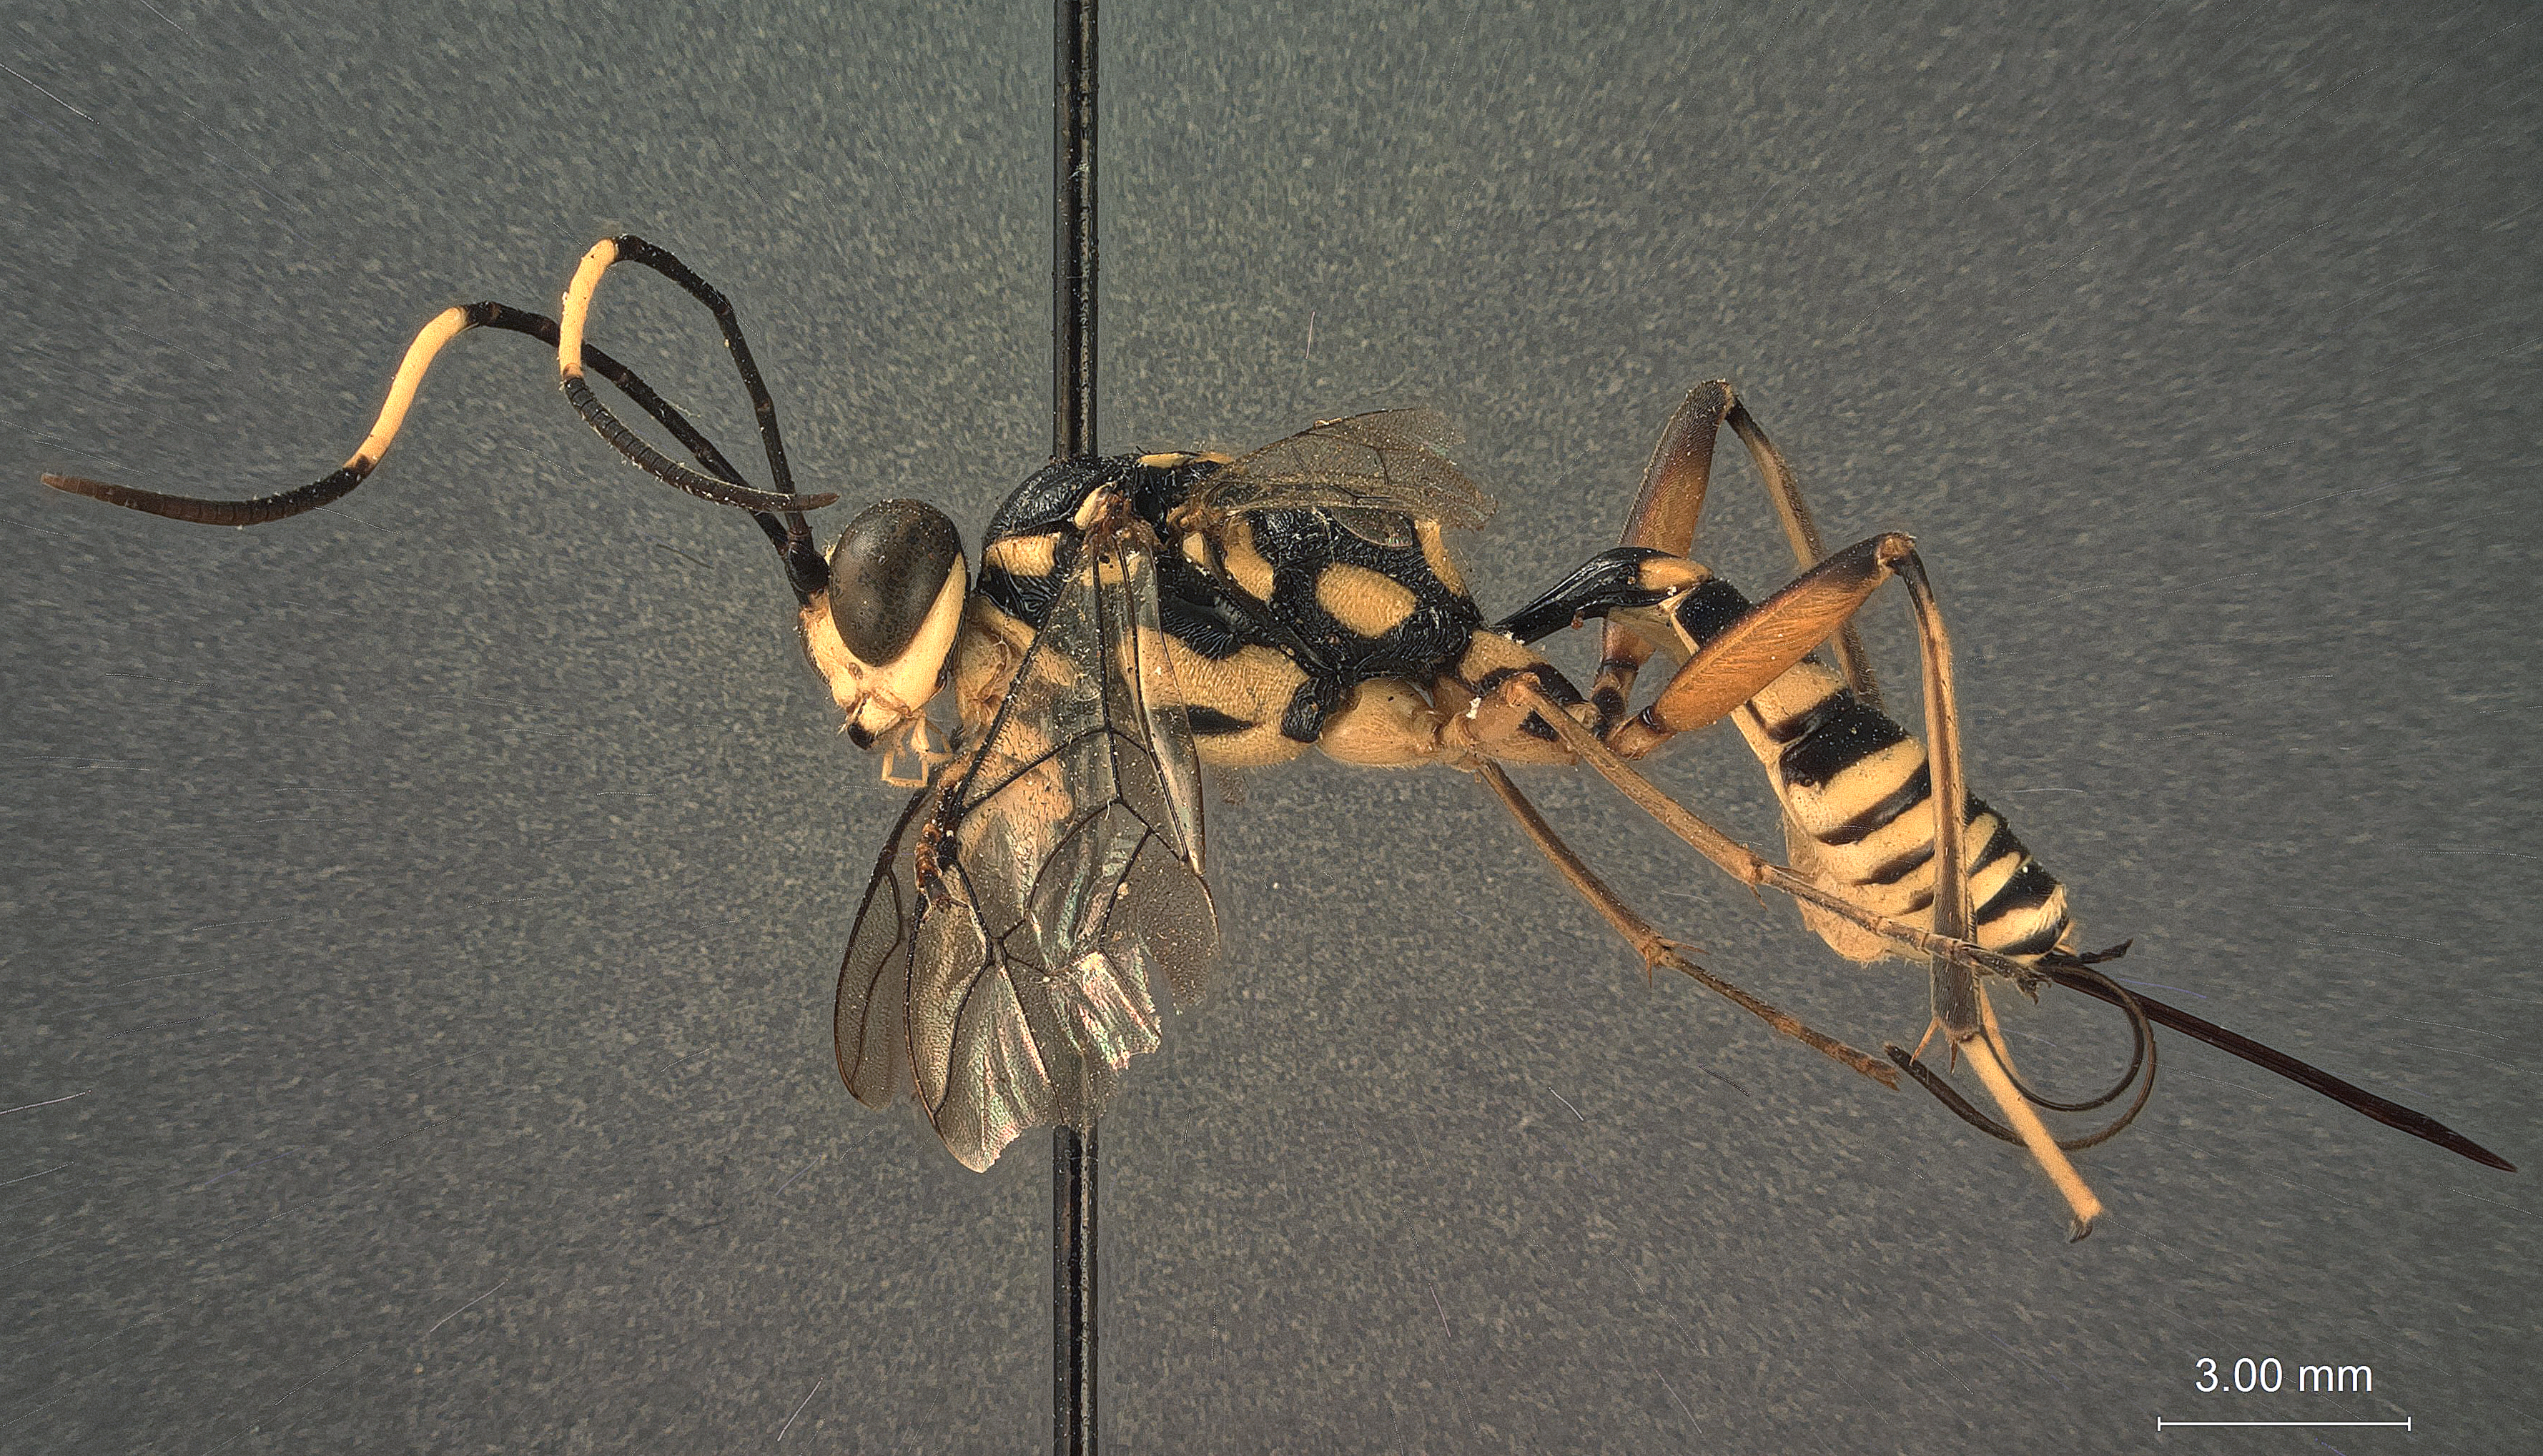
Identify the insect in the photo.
Mesostenoideus philippinensis
